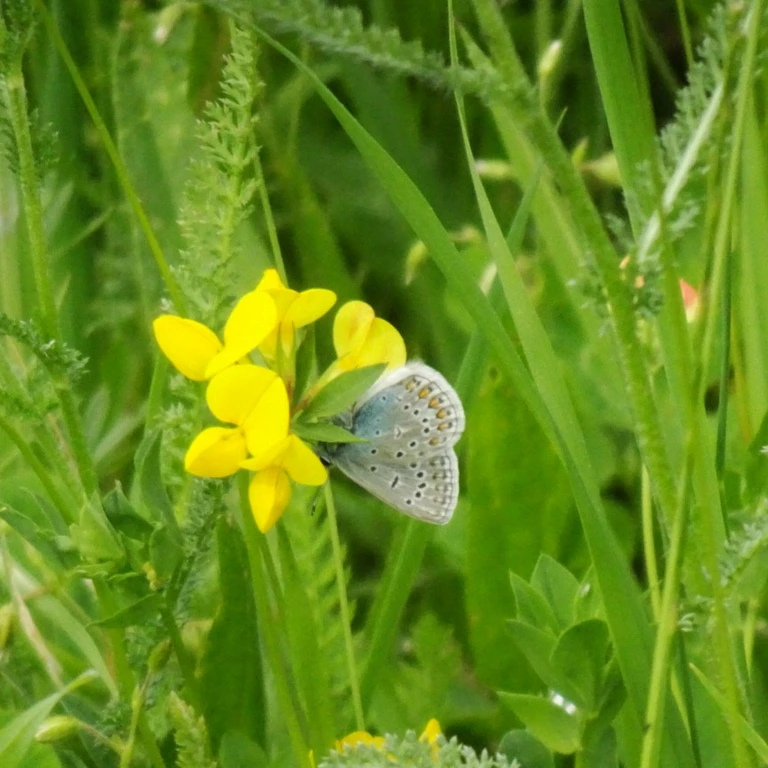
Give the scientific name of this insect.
Polyommatus icarus
